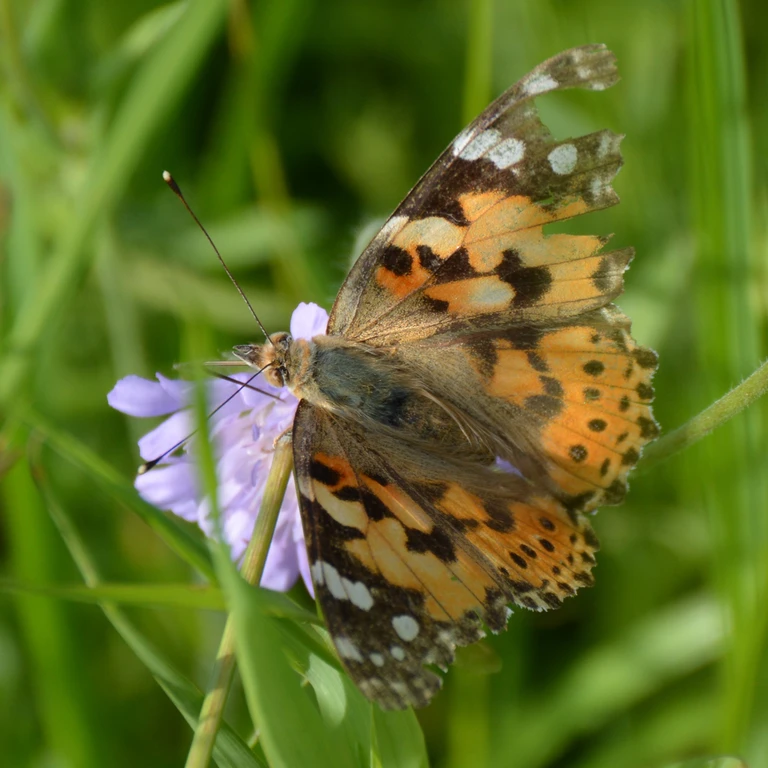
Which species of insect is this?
Vanessa cardui
